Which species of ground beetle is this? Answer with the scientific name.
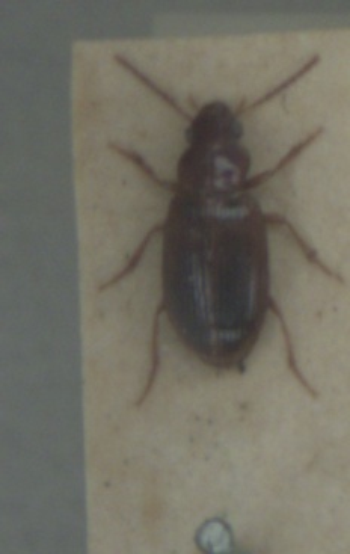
Bradycellus verbasci
